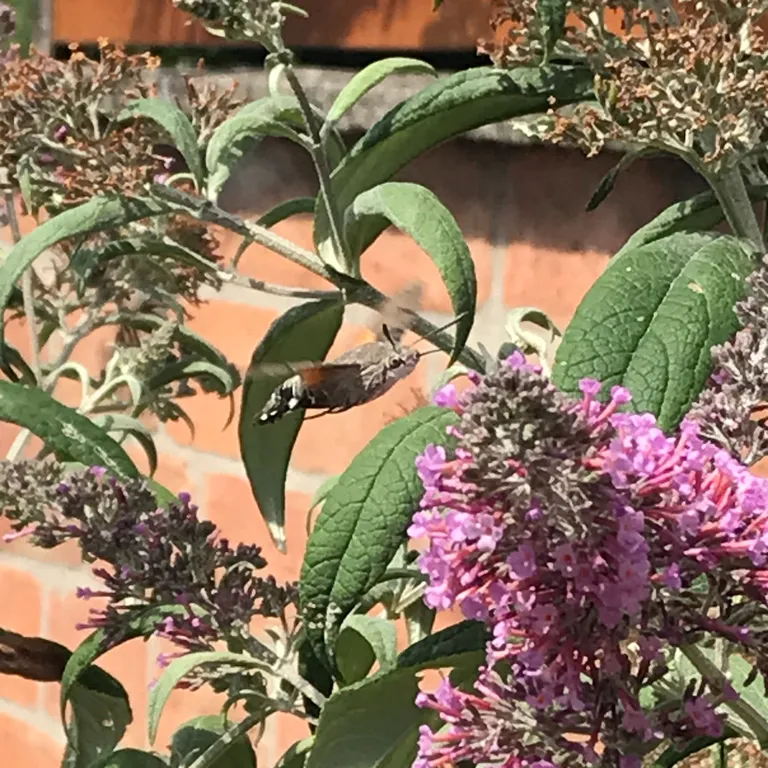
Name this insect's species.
Macroglossum stellatarum
